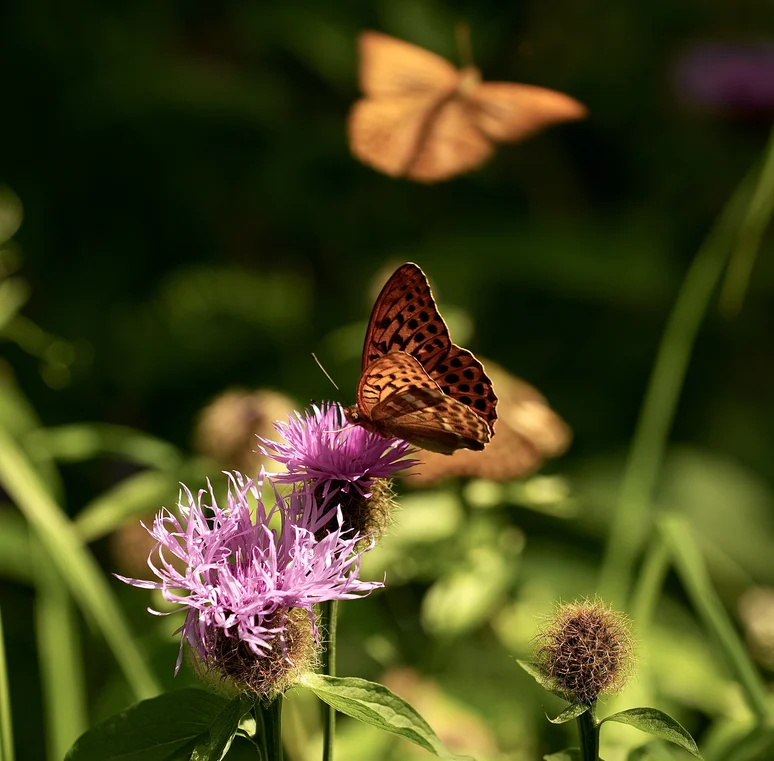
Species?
Argynnis paphia
